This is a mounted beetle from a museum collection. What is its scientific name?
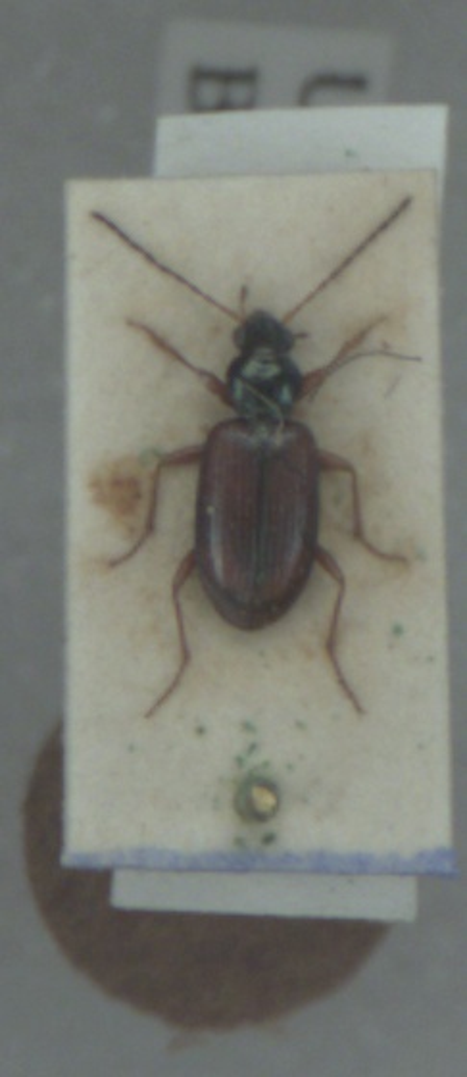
Bembidion testaceum
